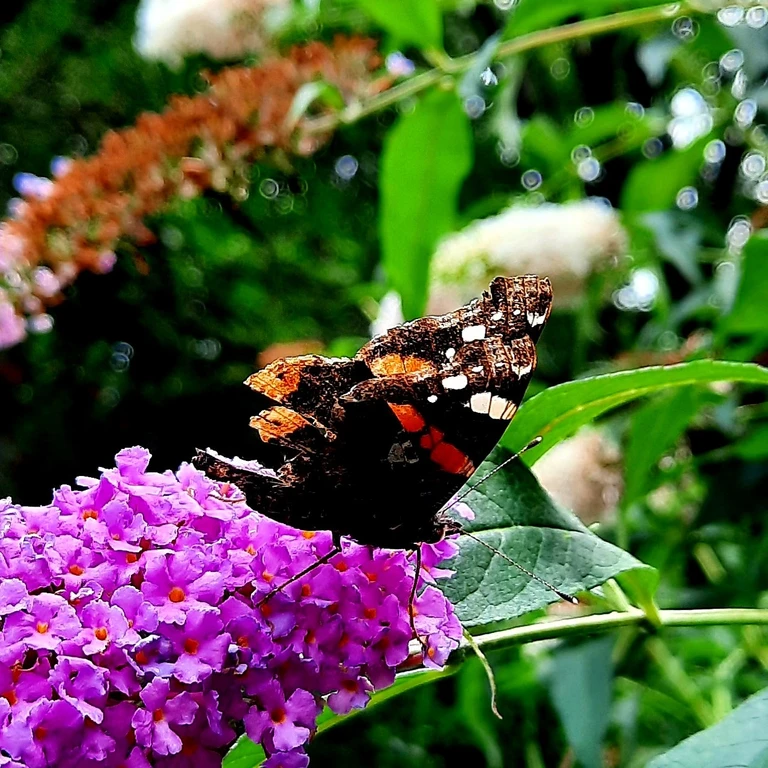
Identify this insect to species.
Vanessa atalanta
